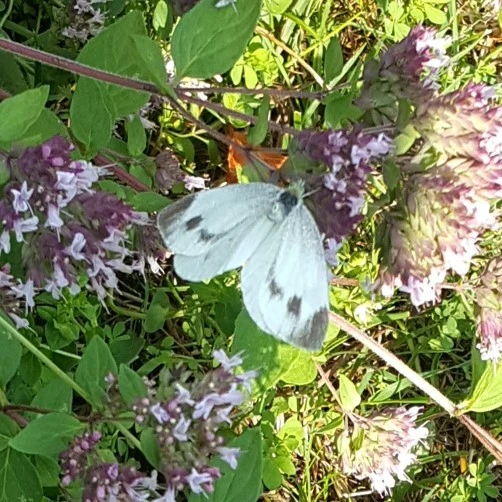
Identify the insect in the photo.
Pieris mannii
